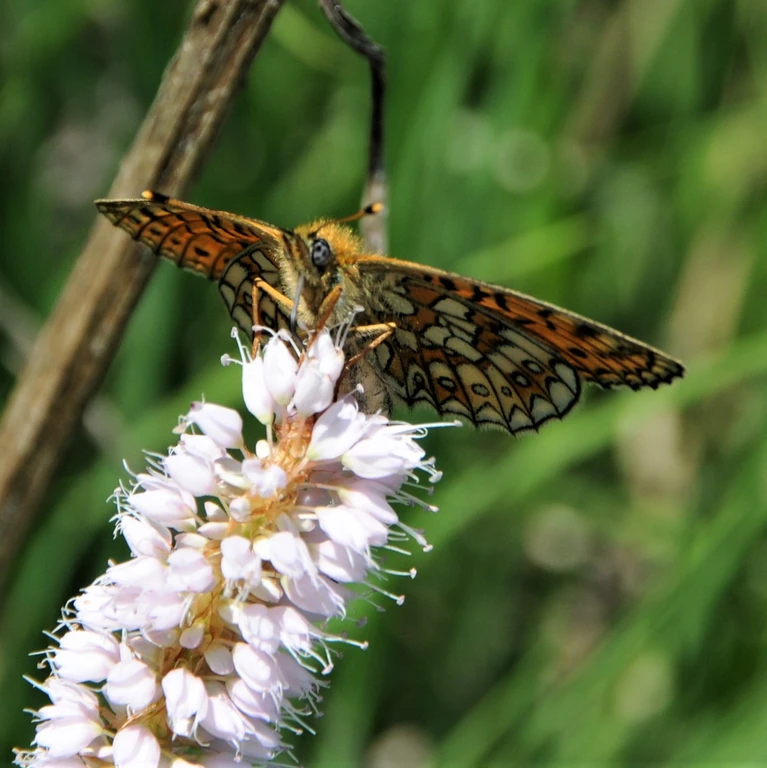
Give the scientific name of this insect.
Boloria eunomia
